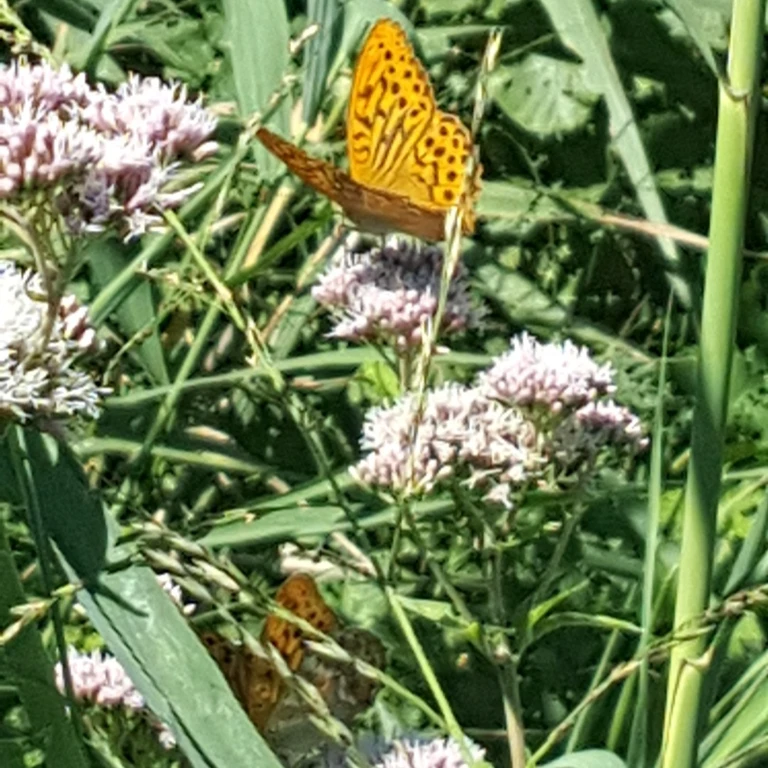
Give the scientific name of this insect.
Argynnis paphia
